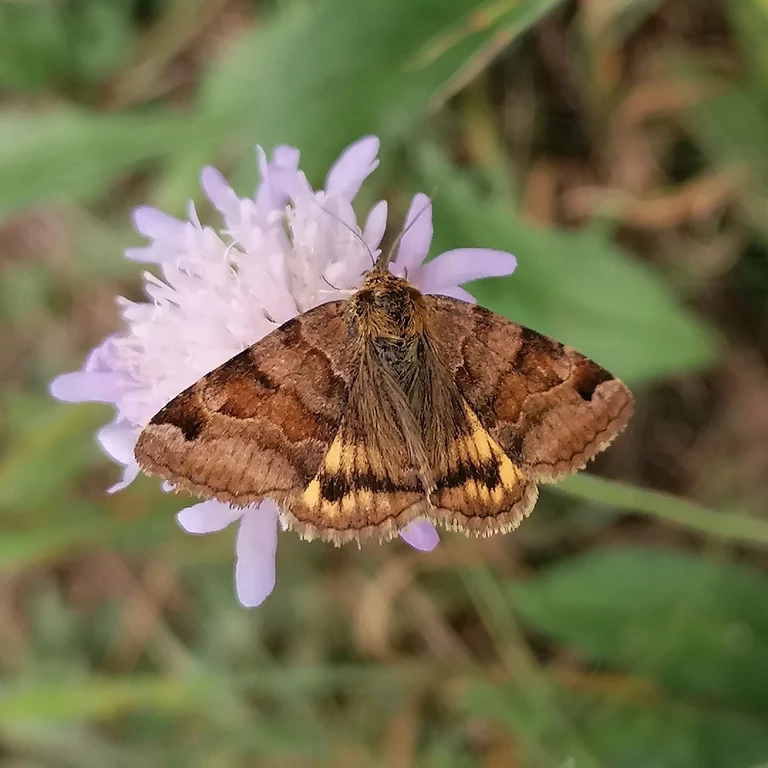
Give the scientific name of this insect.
Euclidia glyphica
